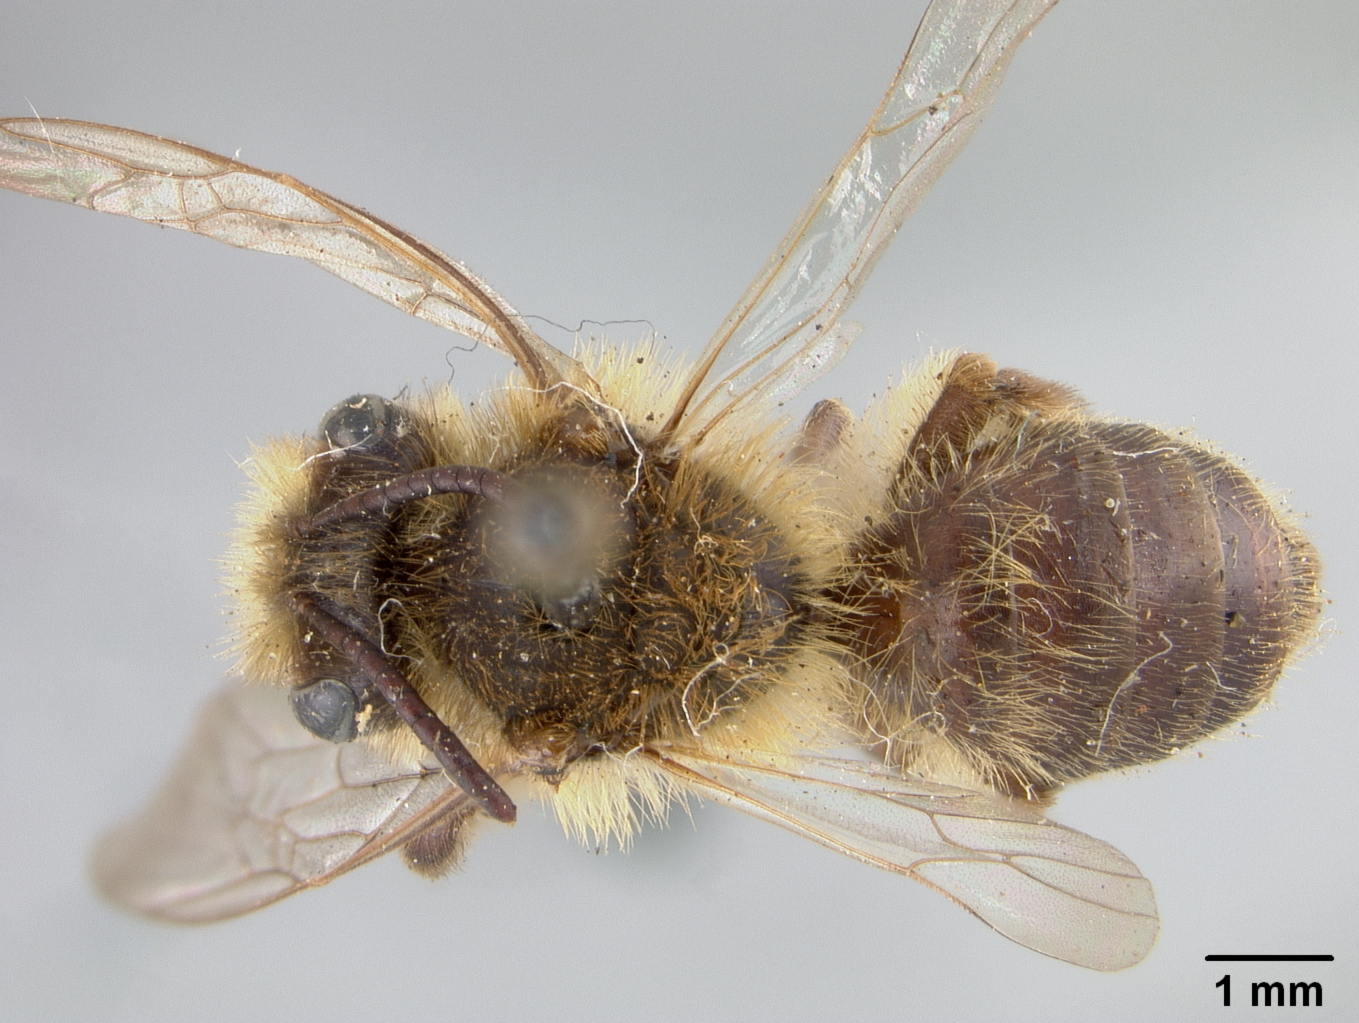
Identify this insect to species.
Andrena salicicola
